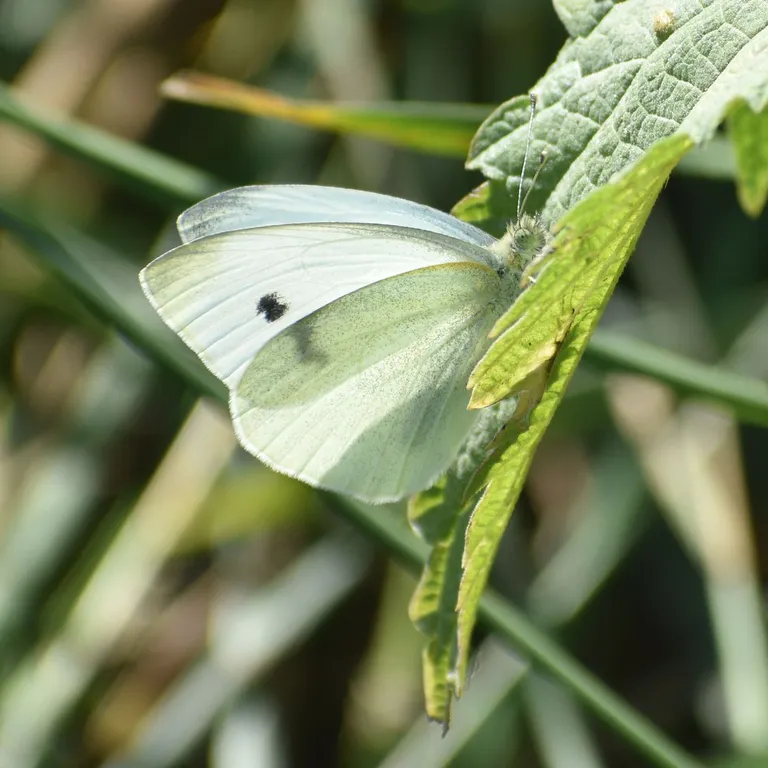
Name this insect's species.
Pieris rapae
